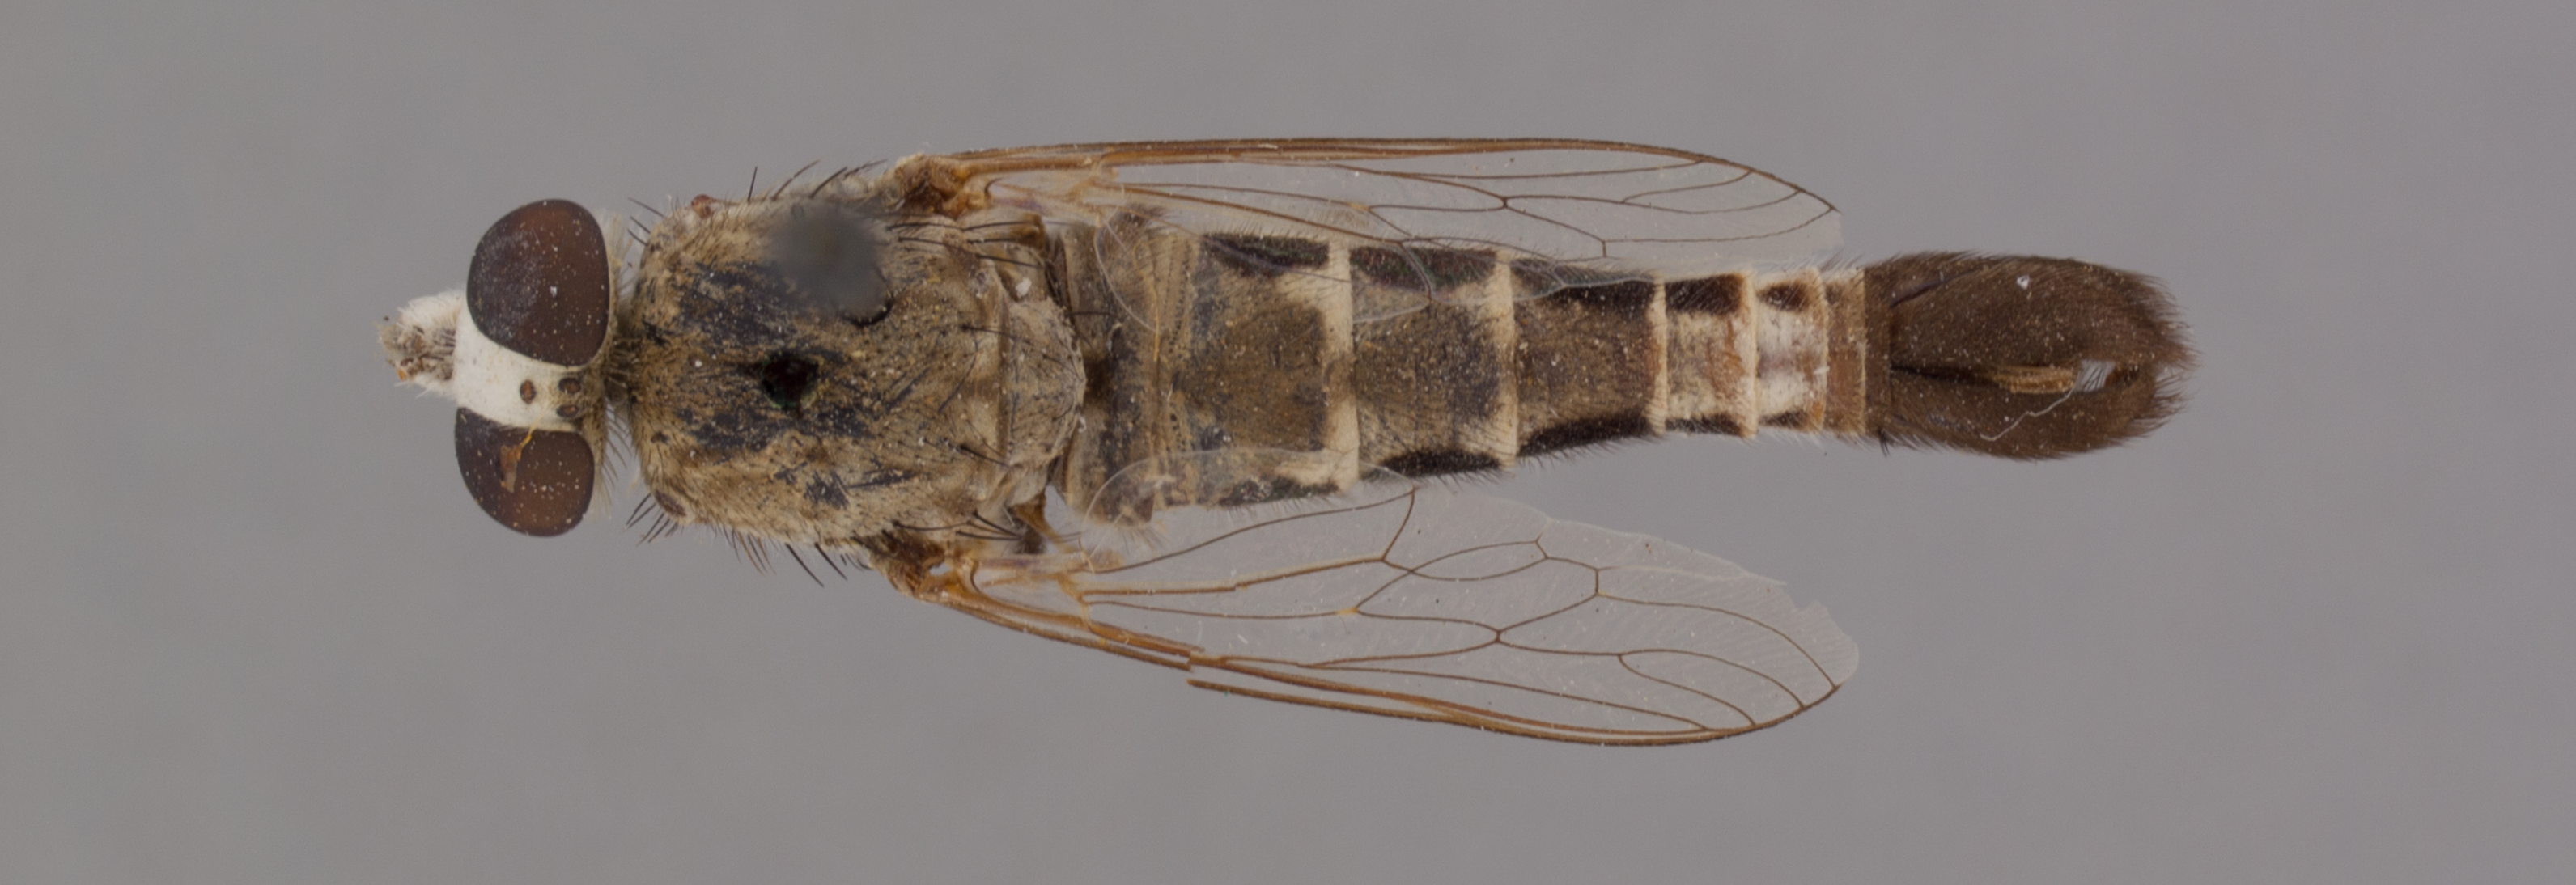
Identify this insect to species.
Apiocera clavator
